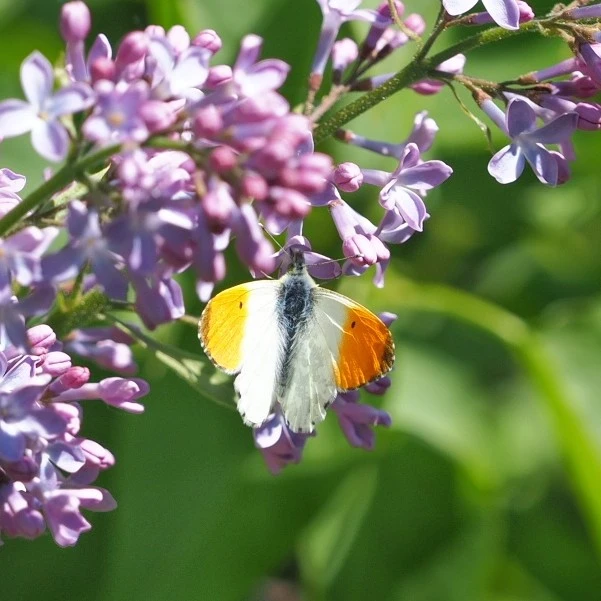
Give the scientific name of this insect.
Anthocharis cardamines
